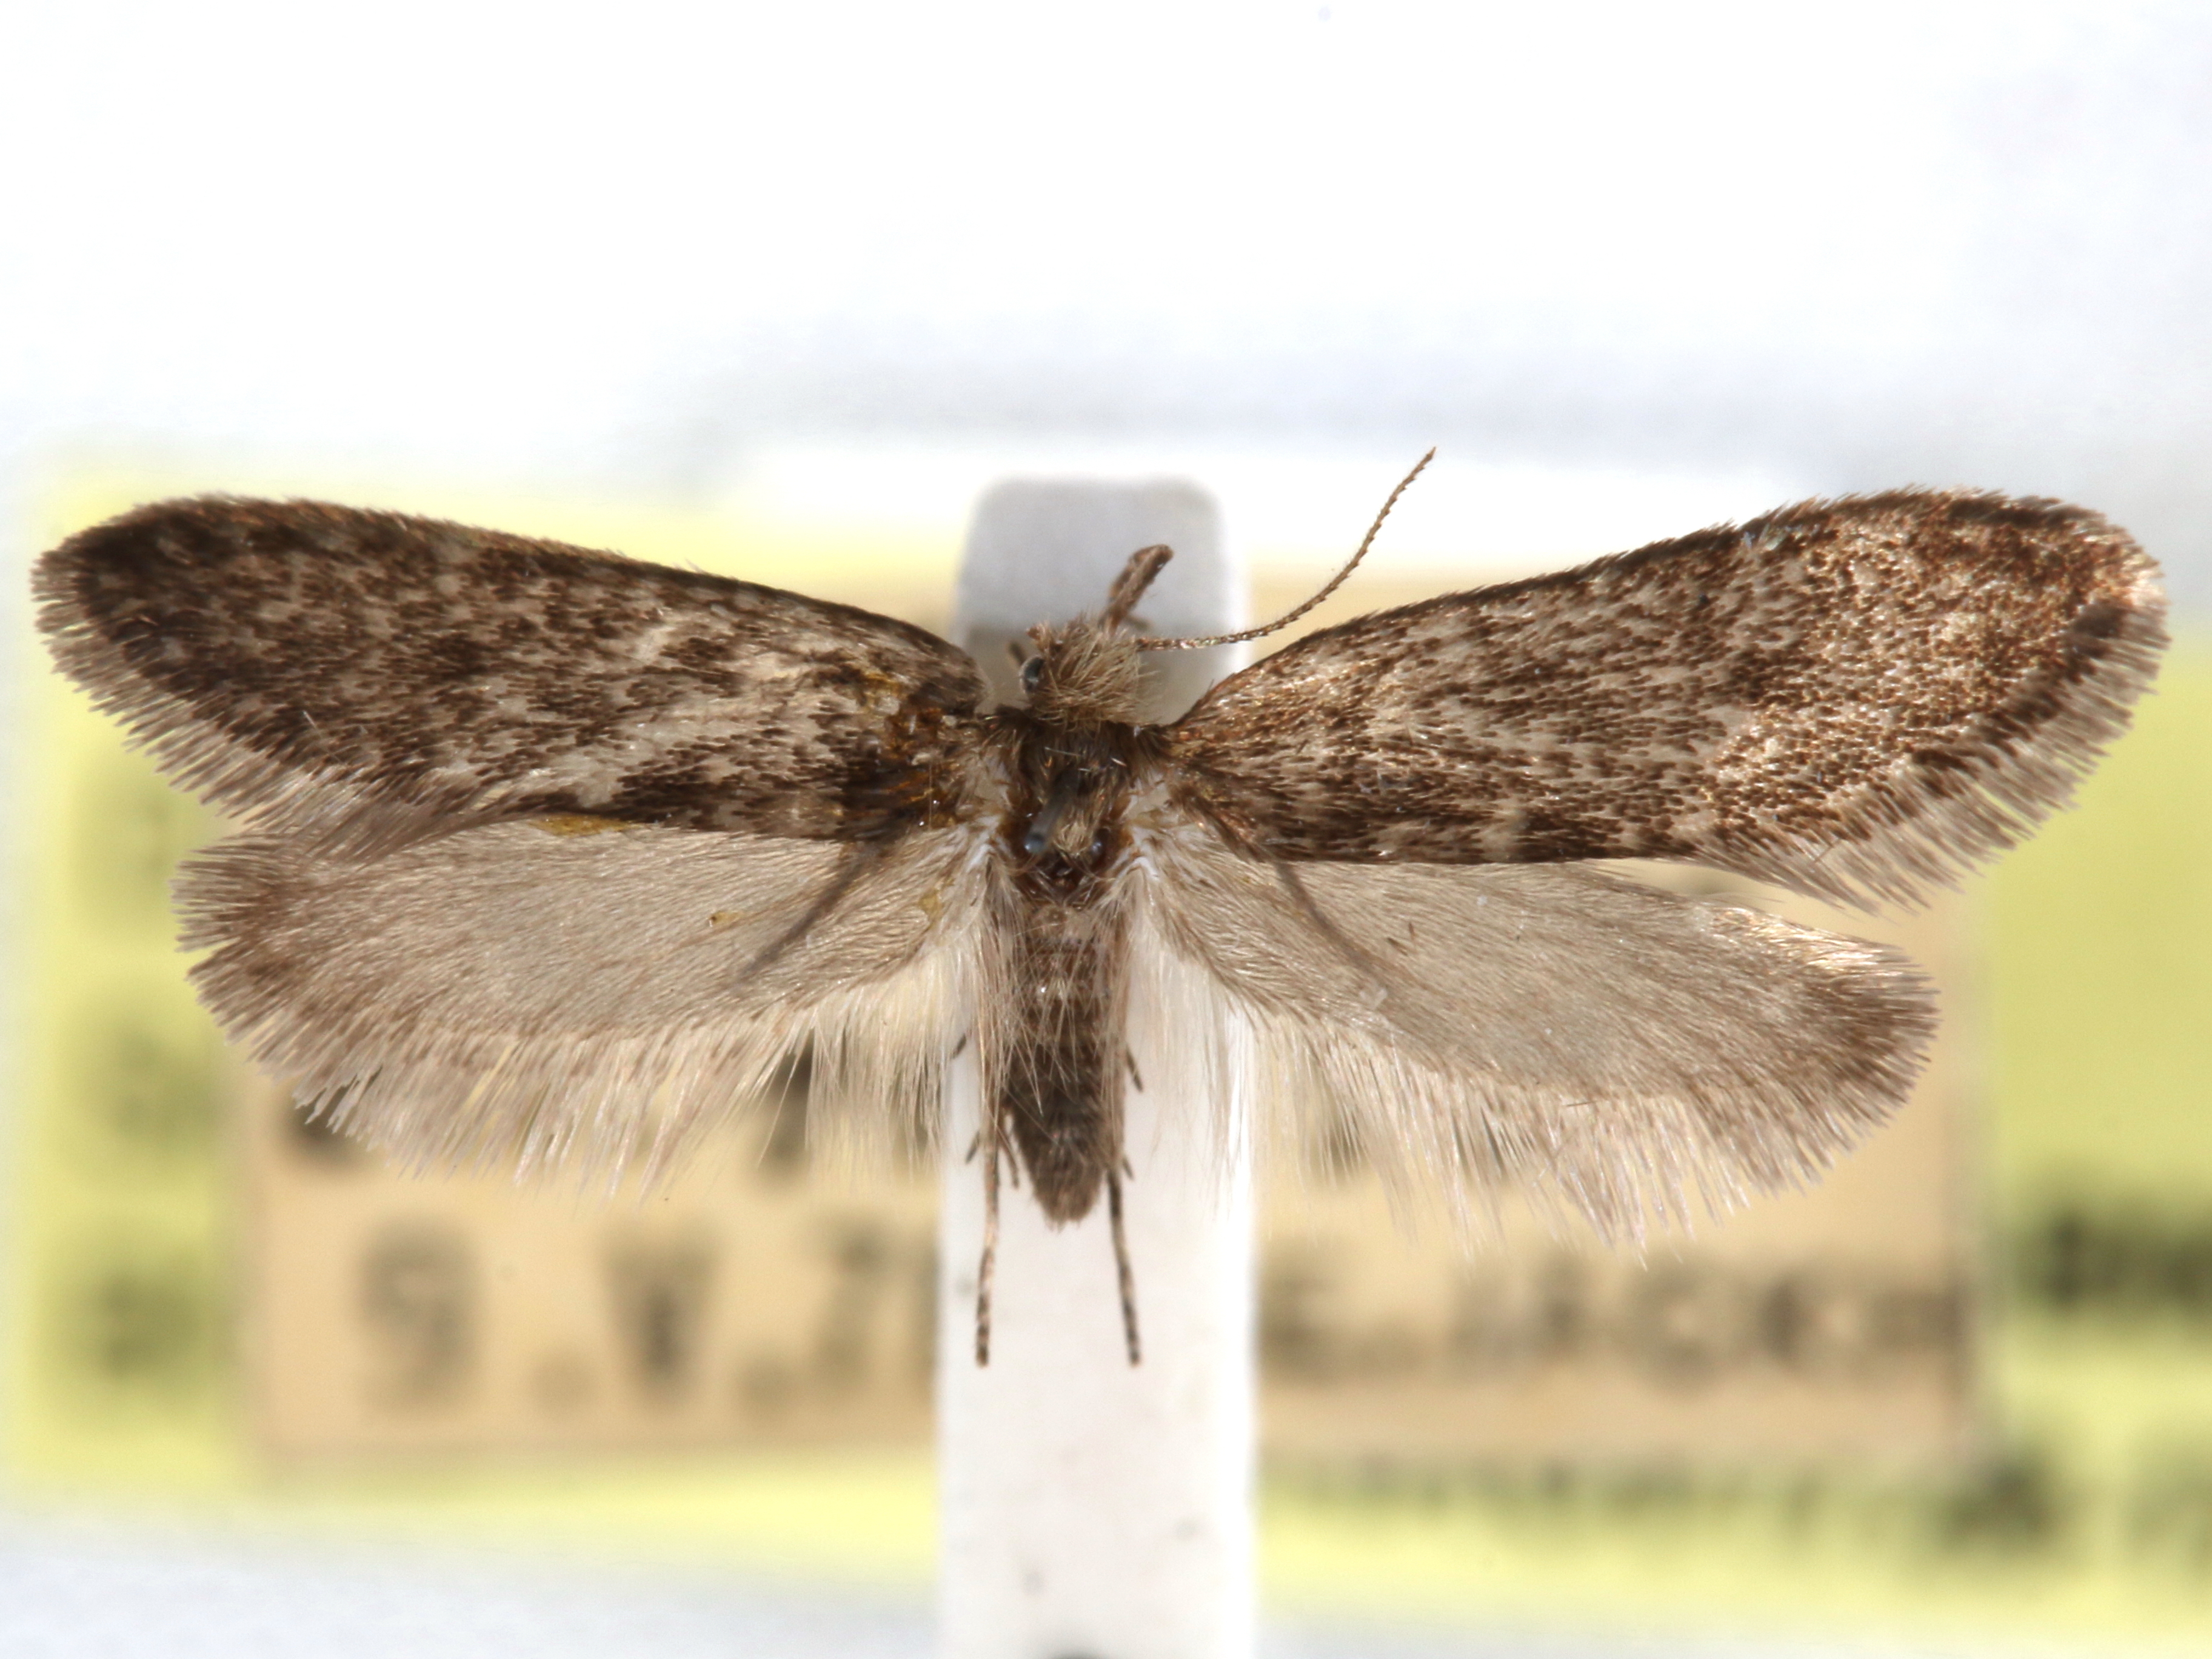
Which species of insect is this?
Siederia walshella
